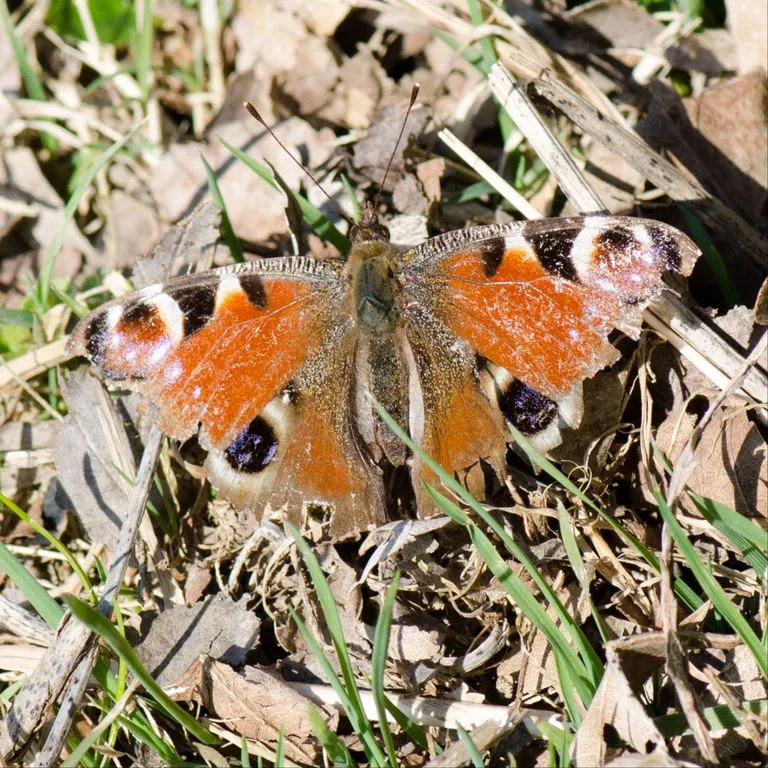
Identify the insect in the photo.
Aglais io
